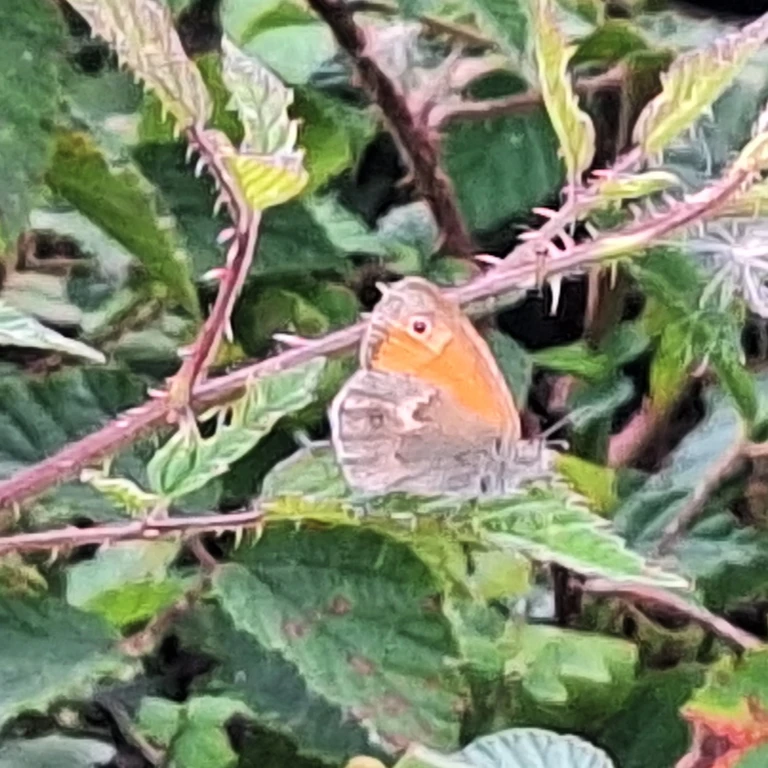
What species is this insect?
Coenonympha pamphilus
